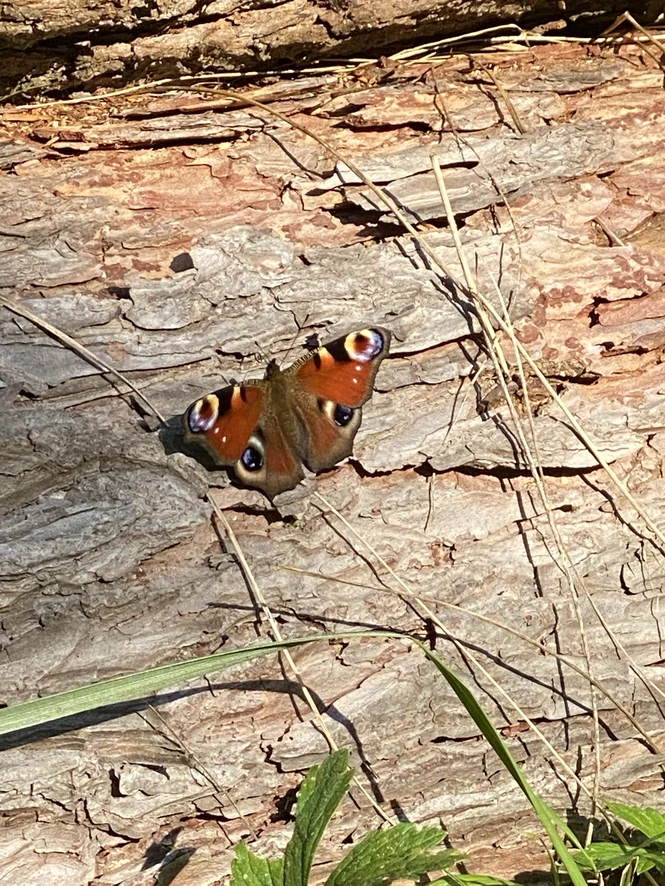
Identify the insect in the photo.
Aglais io
